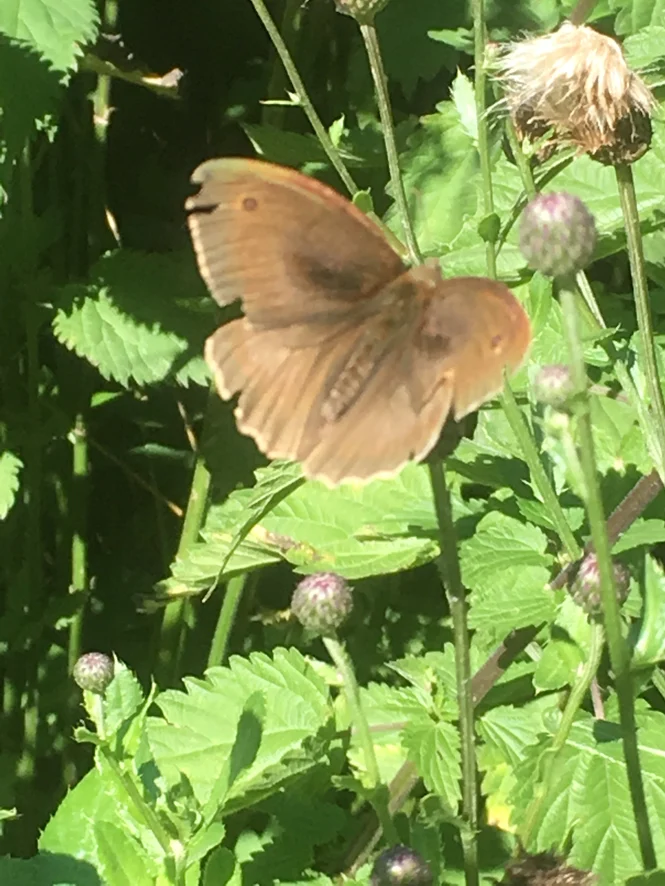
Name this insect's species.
Maniola jurtina
